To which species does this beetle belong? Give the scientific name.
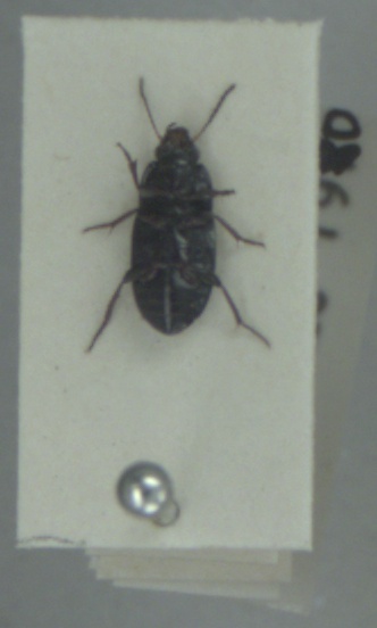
Amara tibialis
